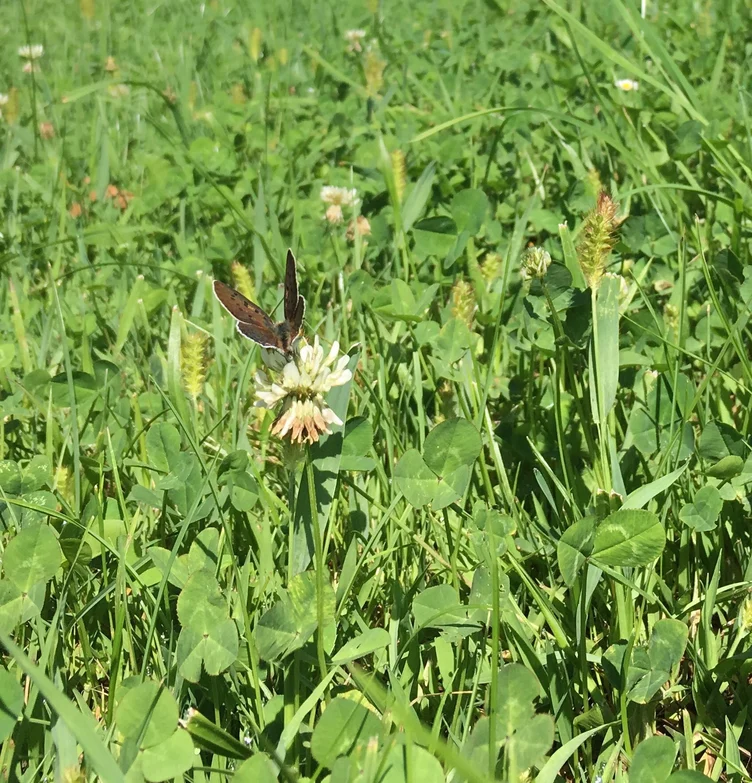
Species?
Lycaena tityrus (also Loweia tityrus)
